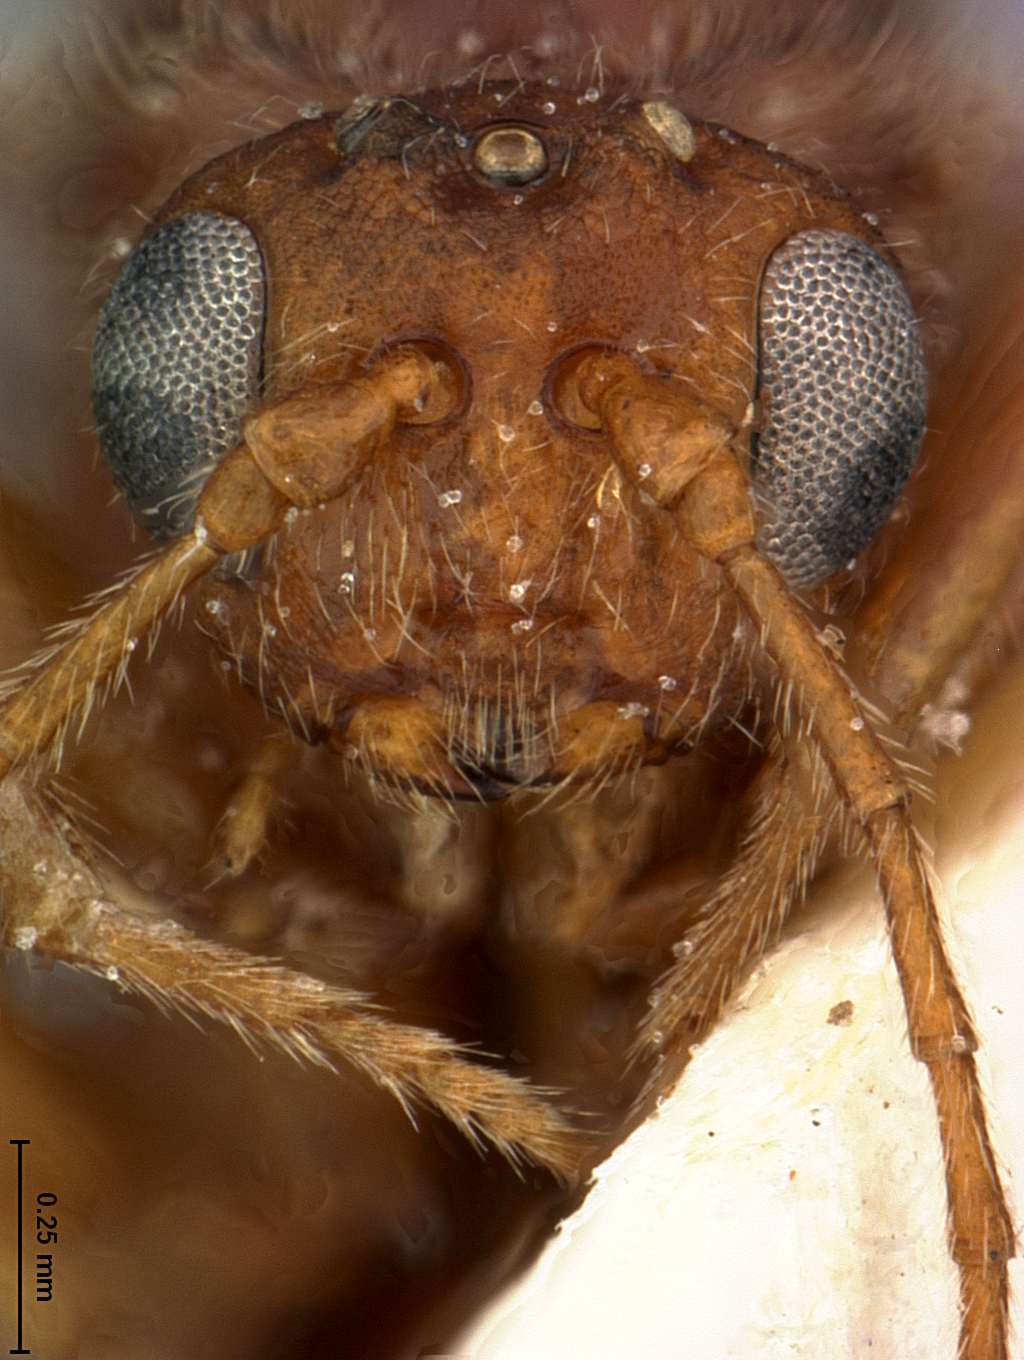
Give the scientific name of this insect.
Diplolepis capronae
